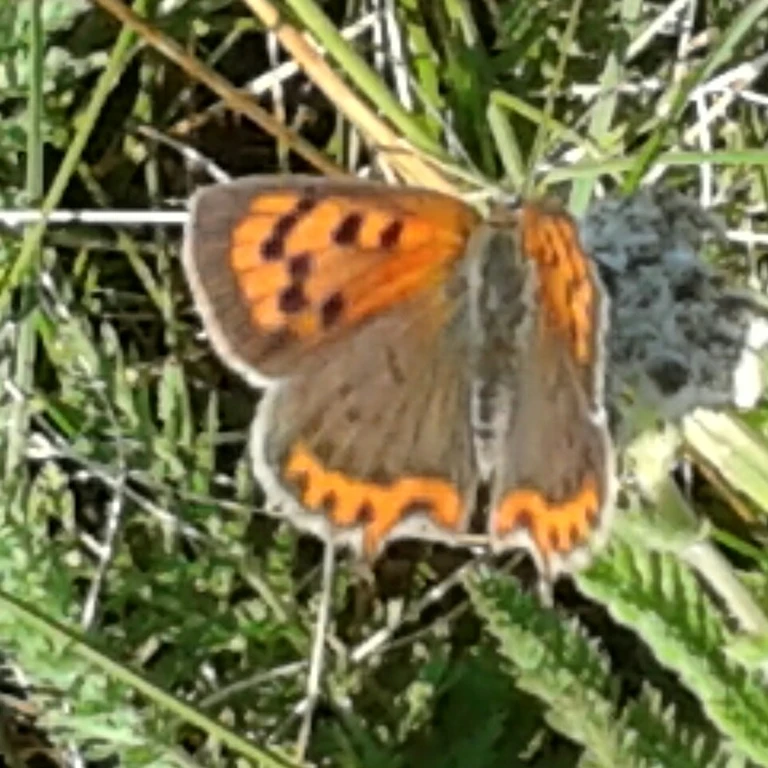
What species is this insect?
Lycaena phlaeas
